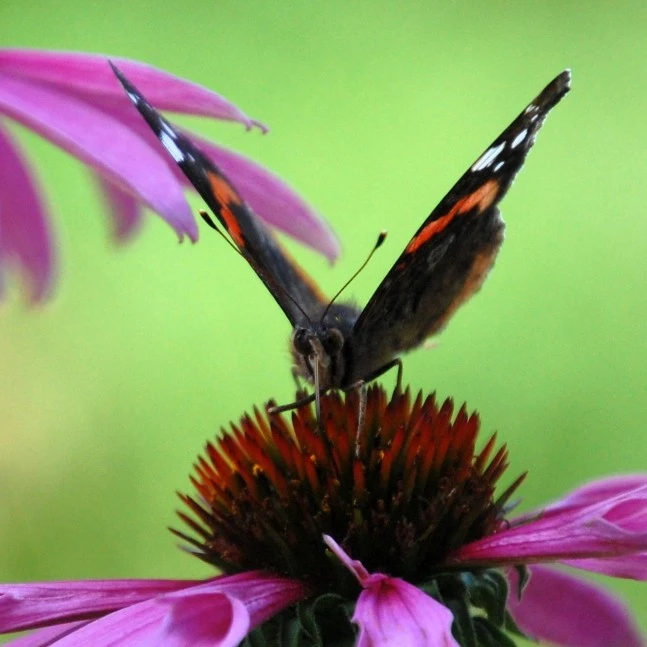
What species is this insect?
Vanessa atalanta
